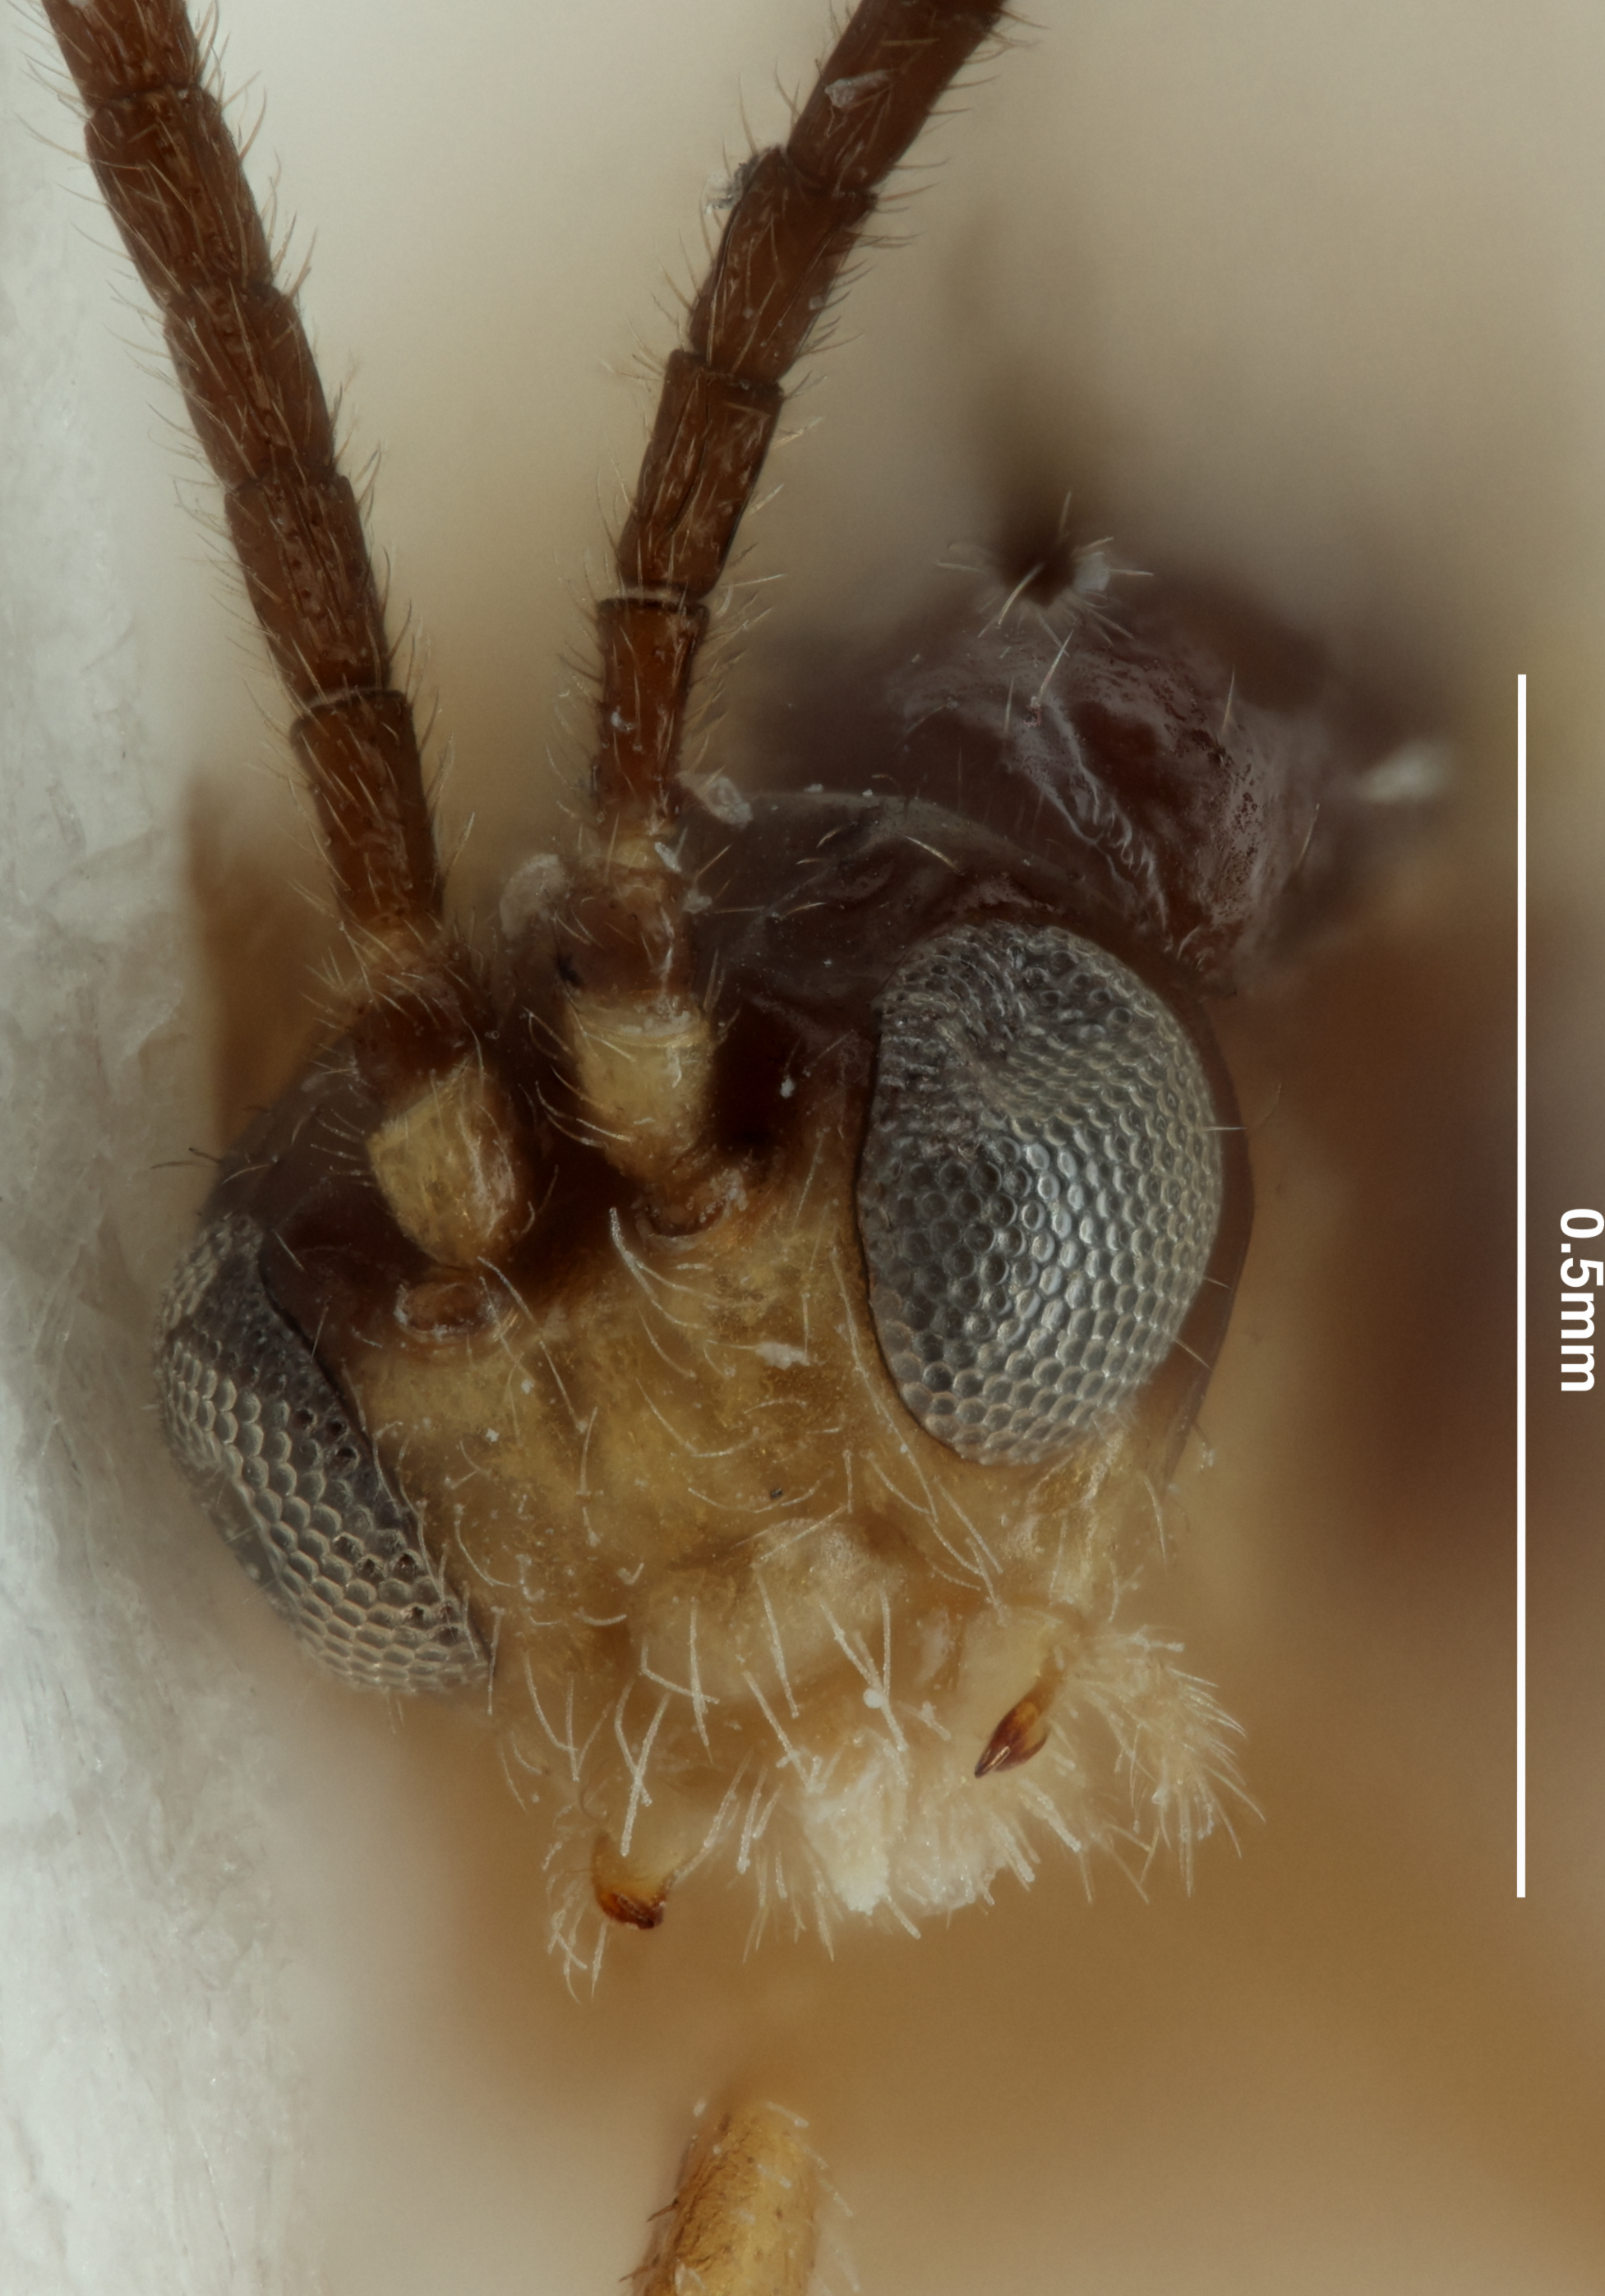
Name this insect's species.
Aphidius segmentatus
